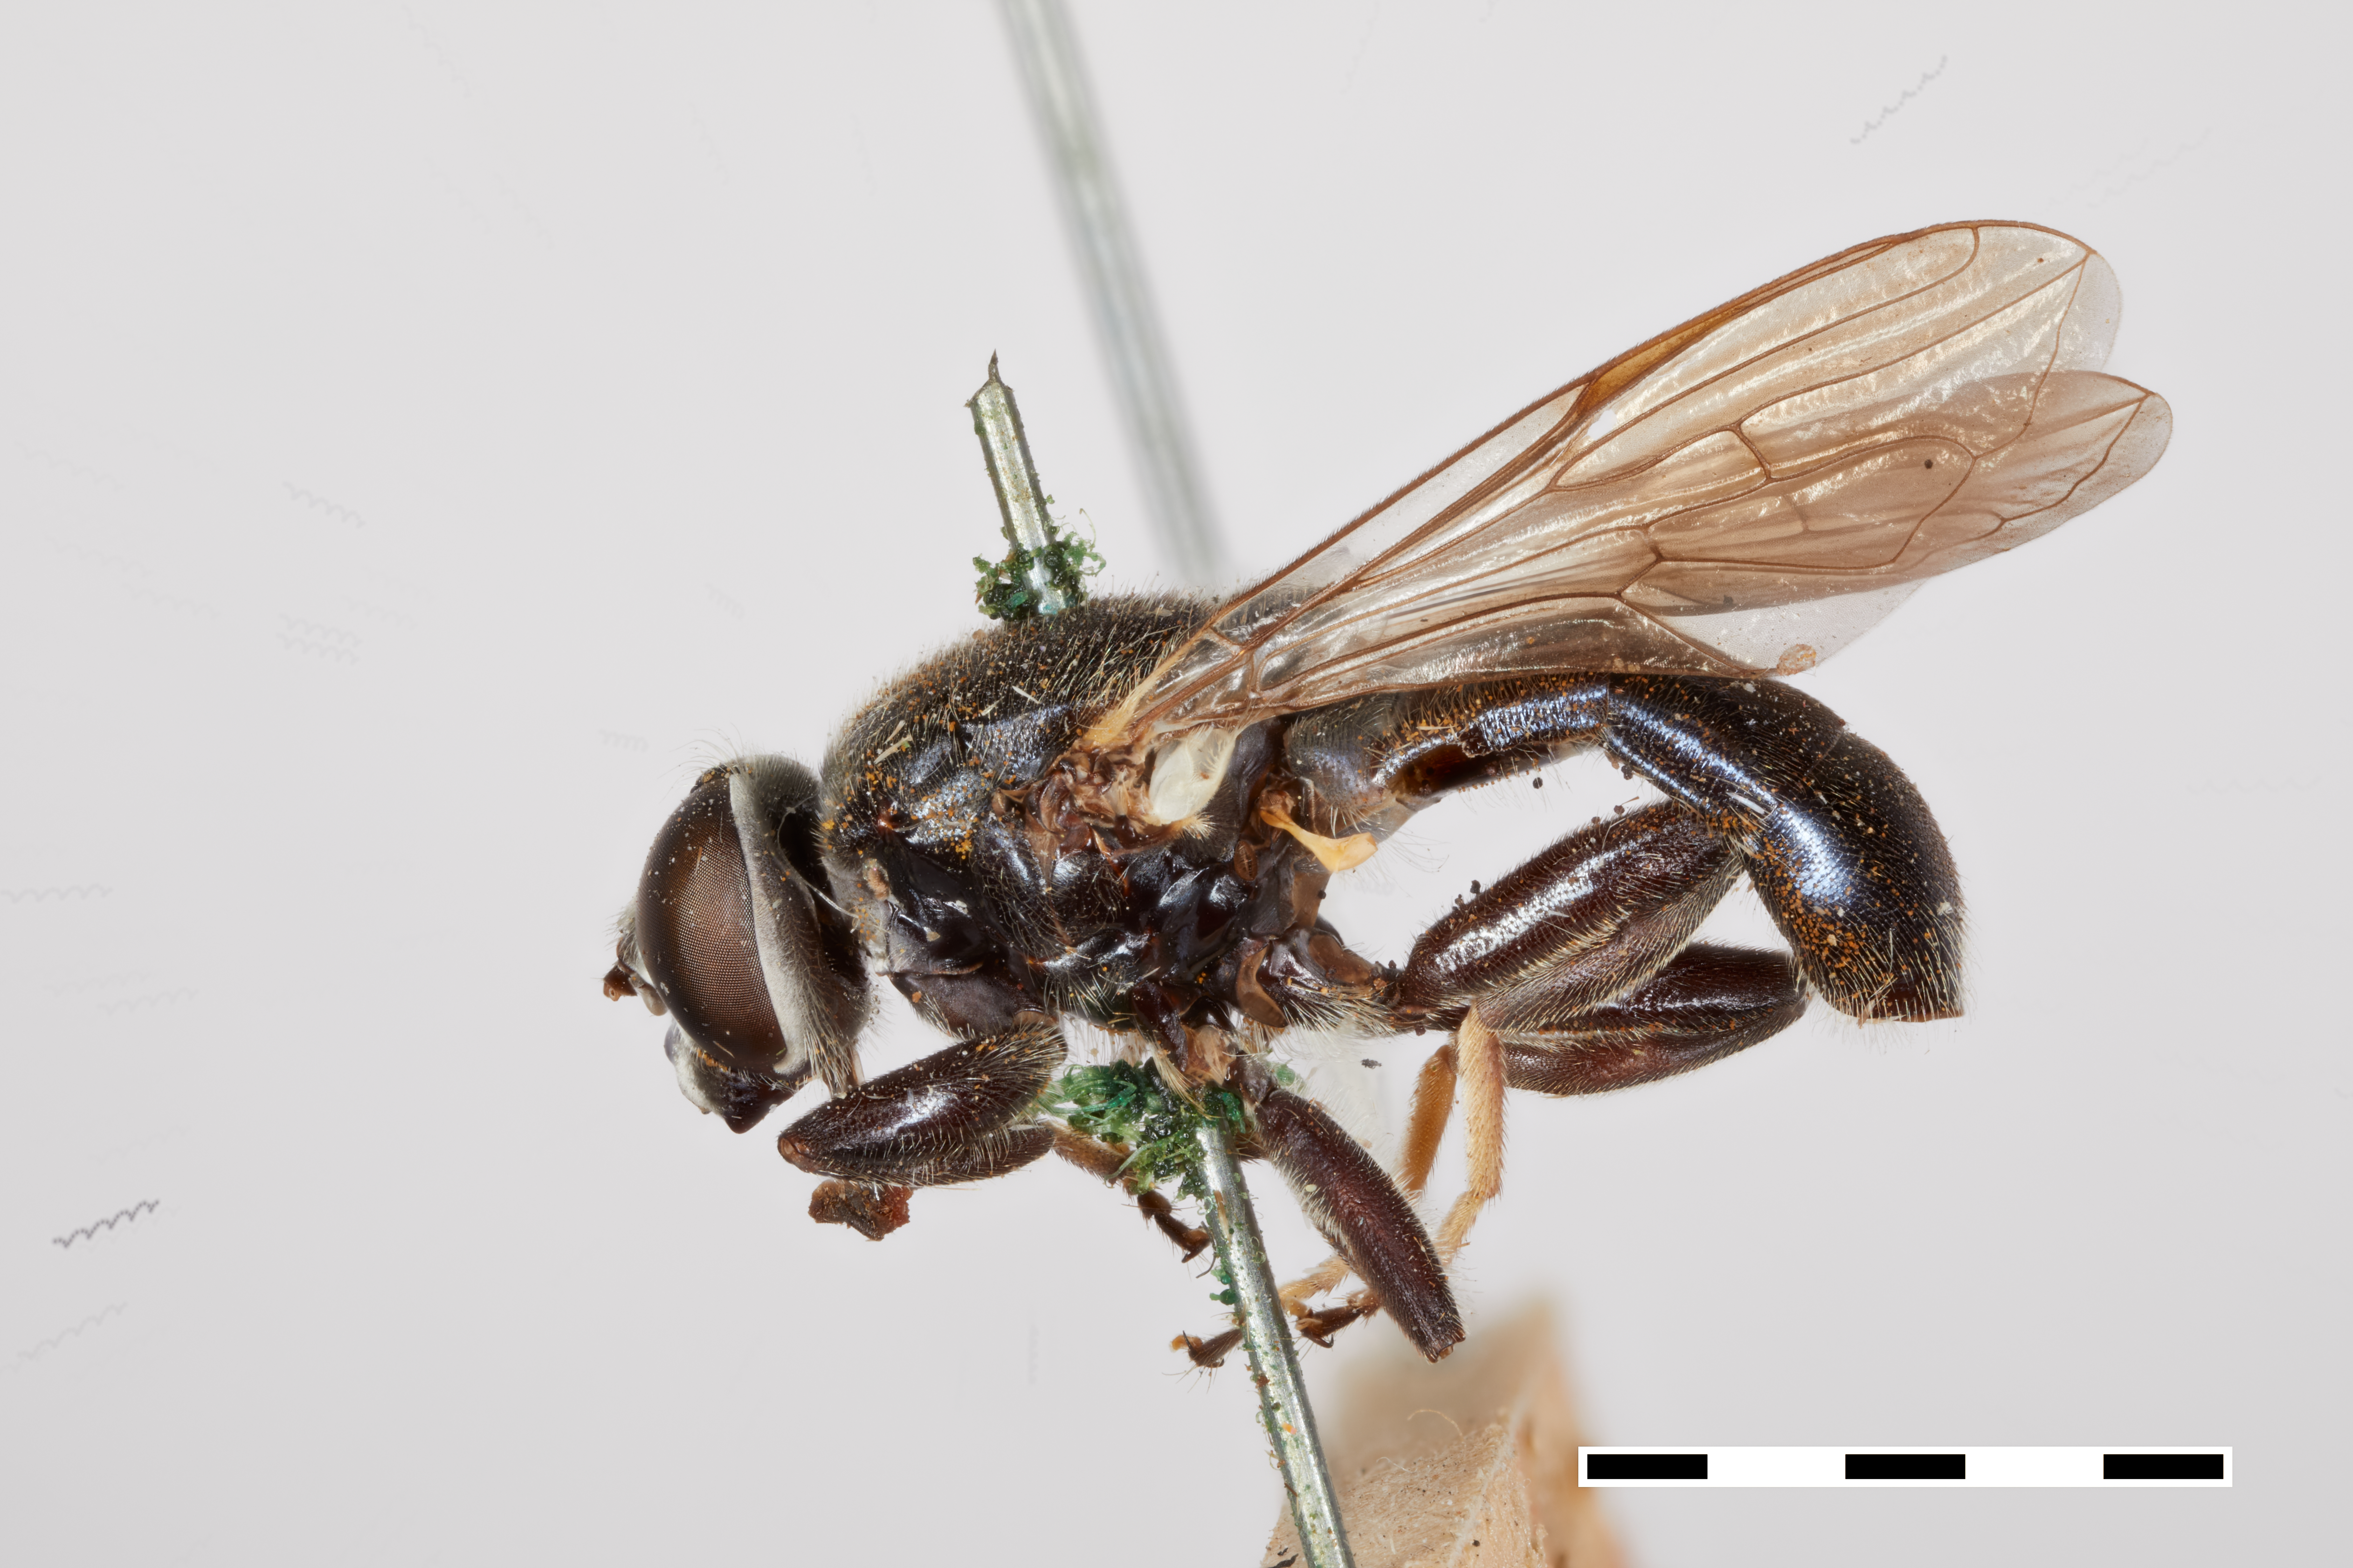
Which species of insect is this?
Xylota tuberans
